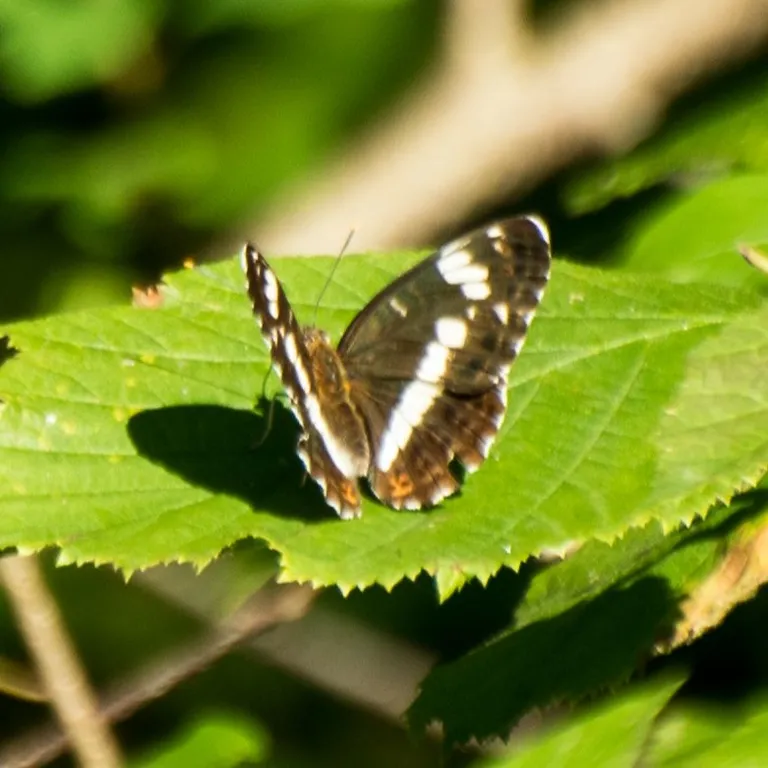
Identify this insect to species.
Limenitis camilla (also Ladoga camilla)
